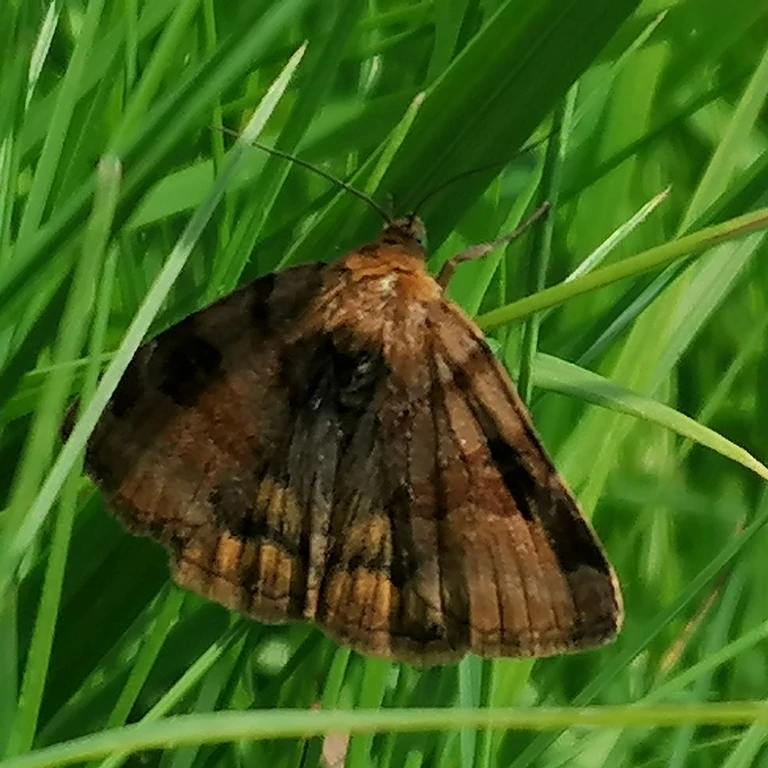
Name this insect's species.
Euclidia glyphica
